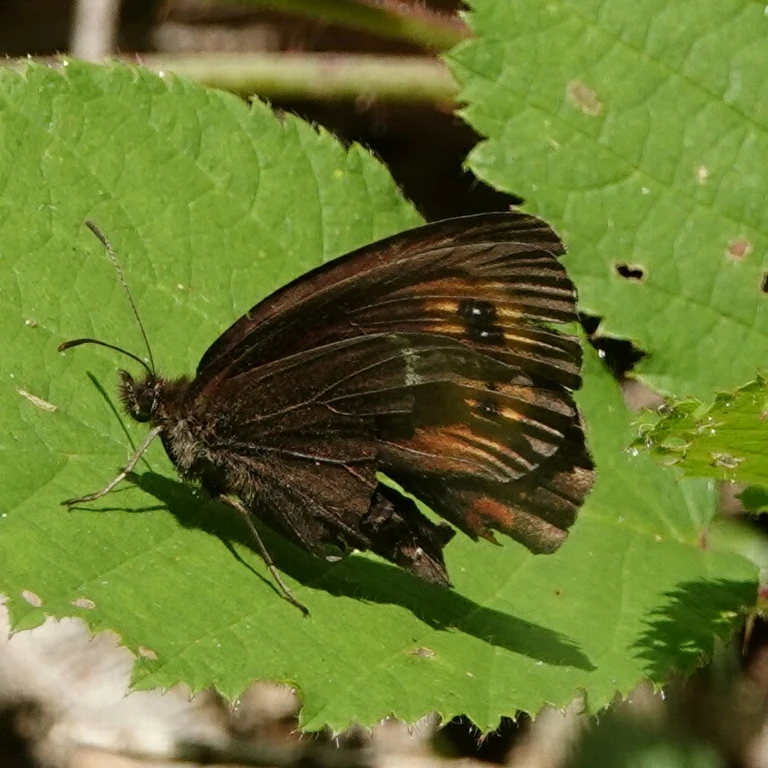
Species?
Erebia ligea
